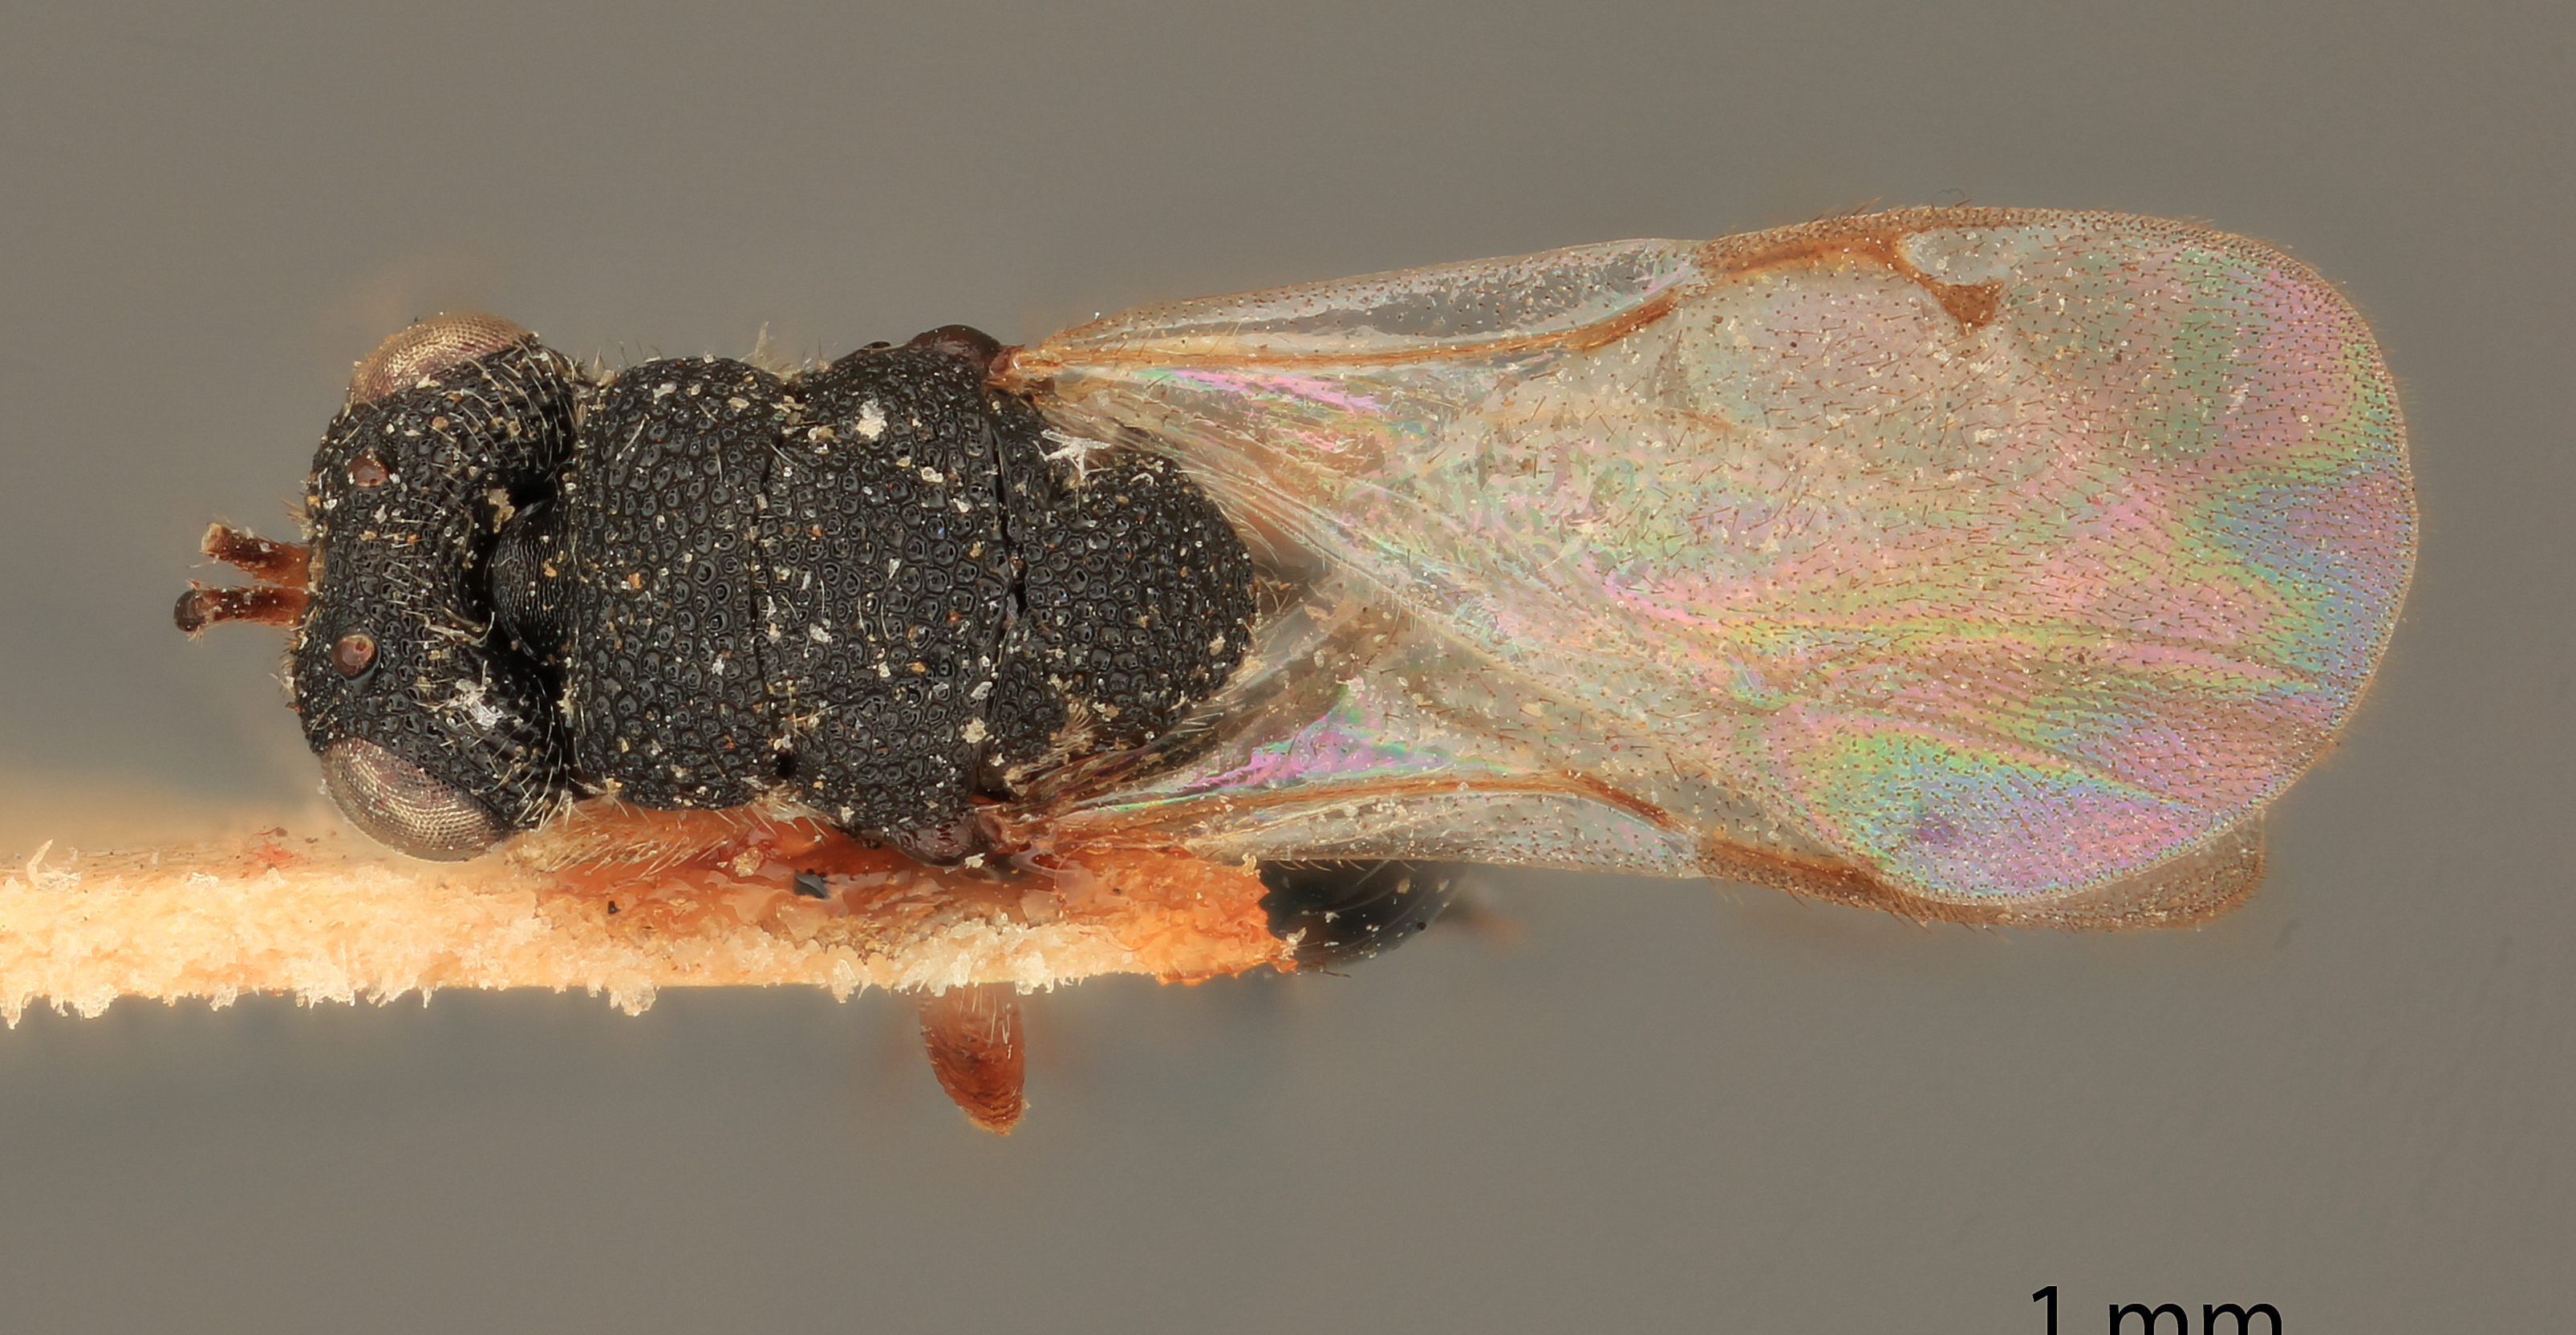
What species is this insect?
Eurytoma flavicrurensa
